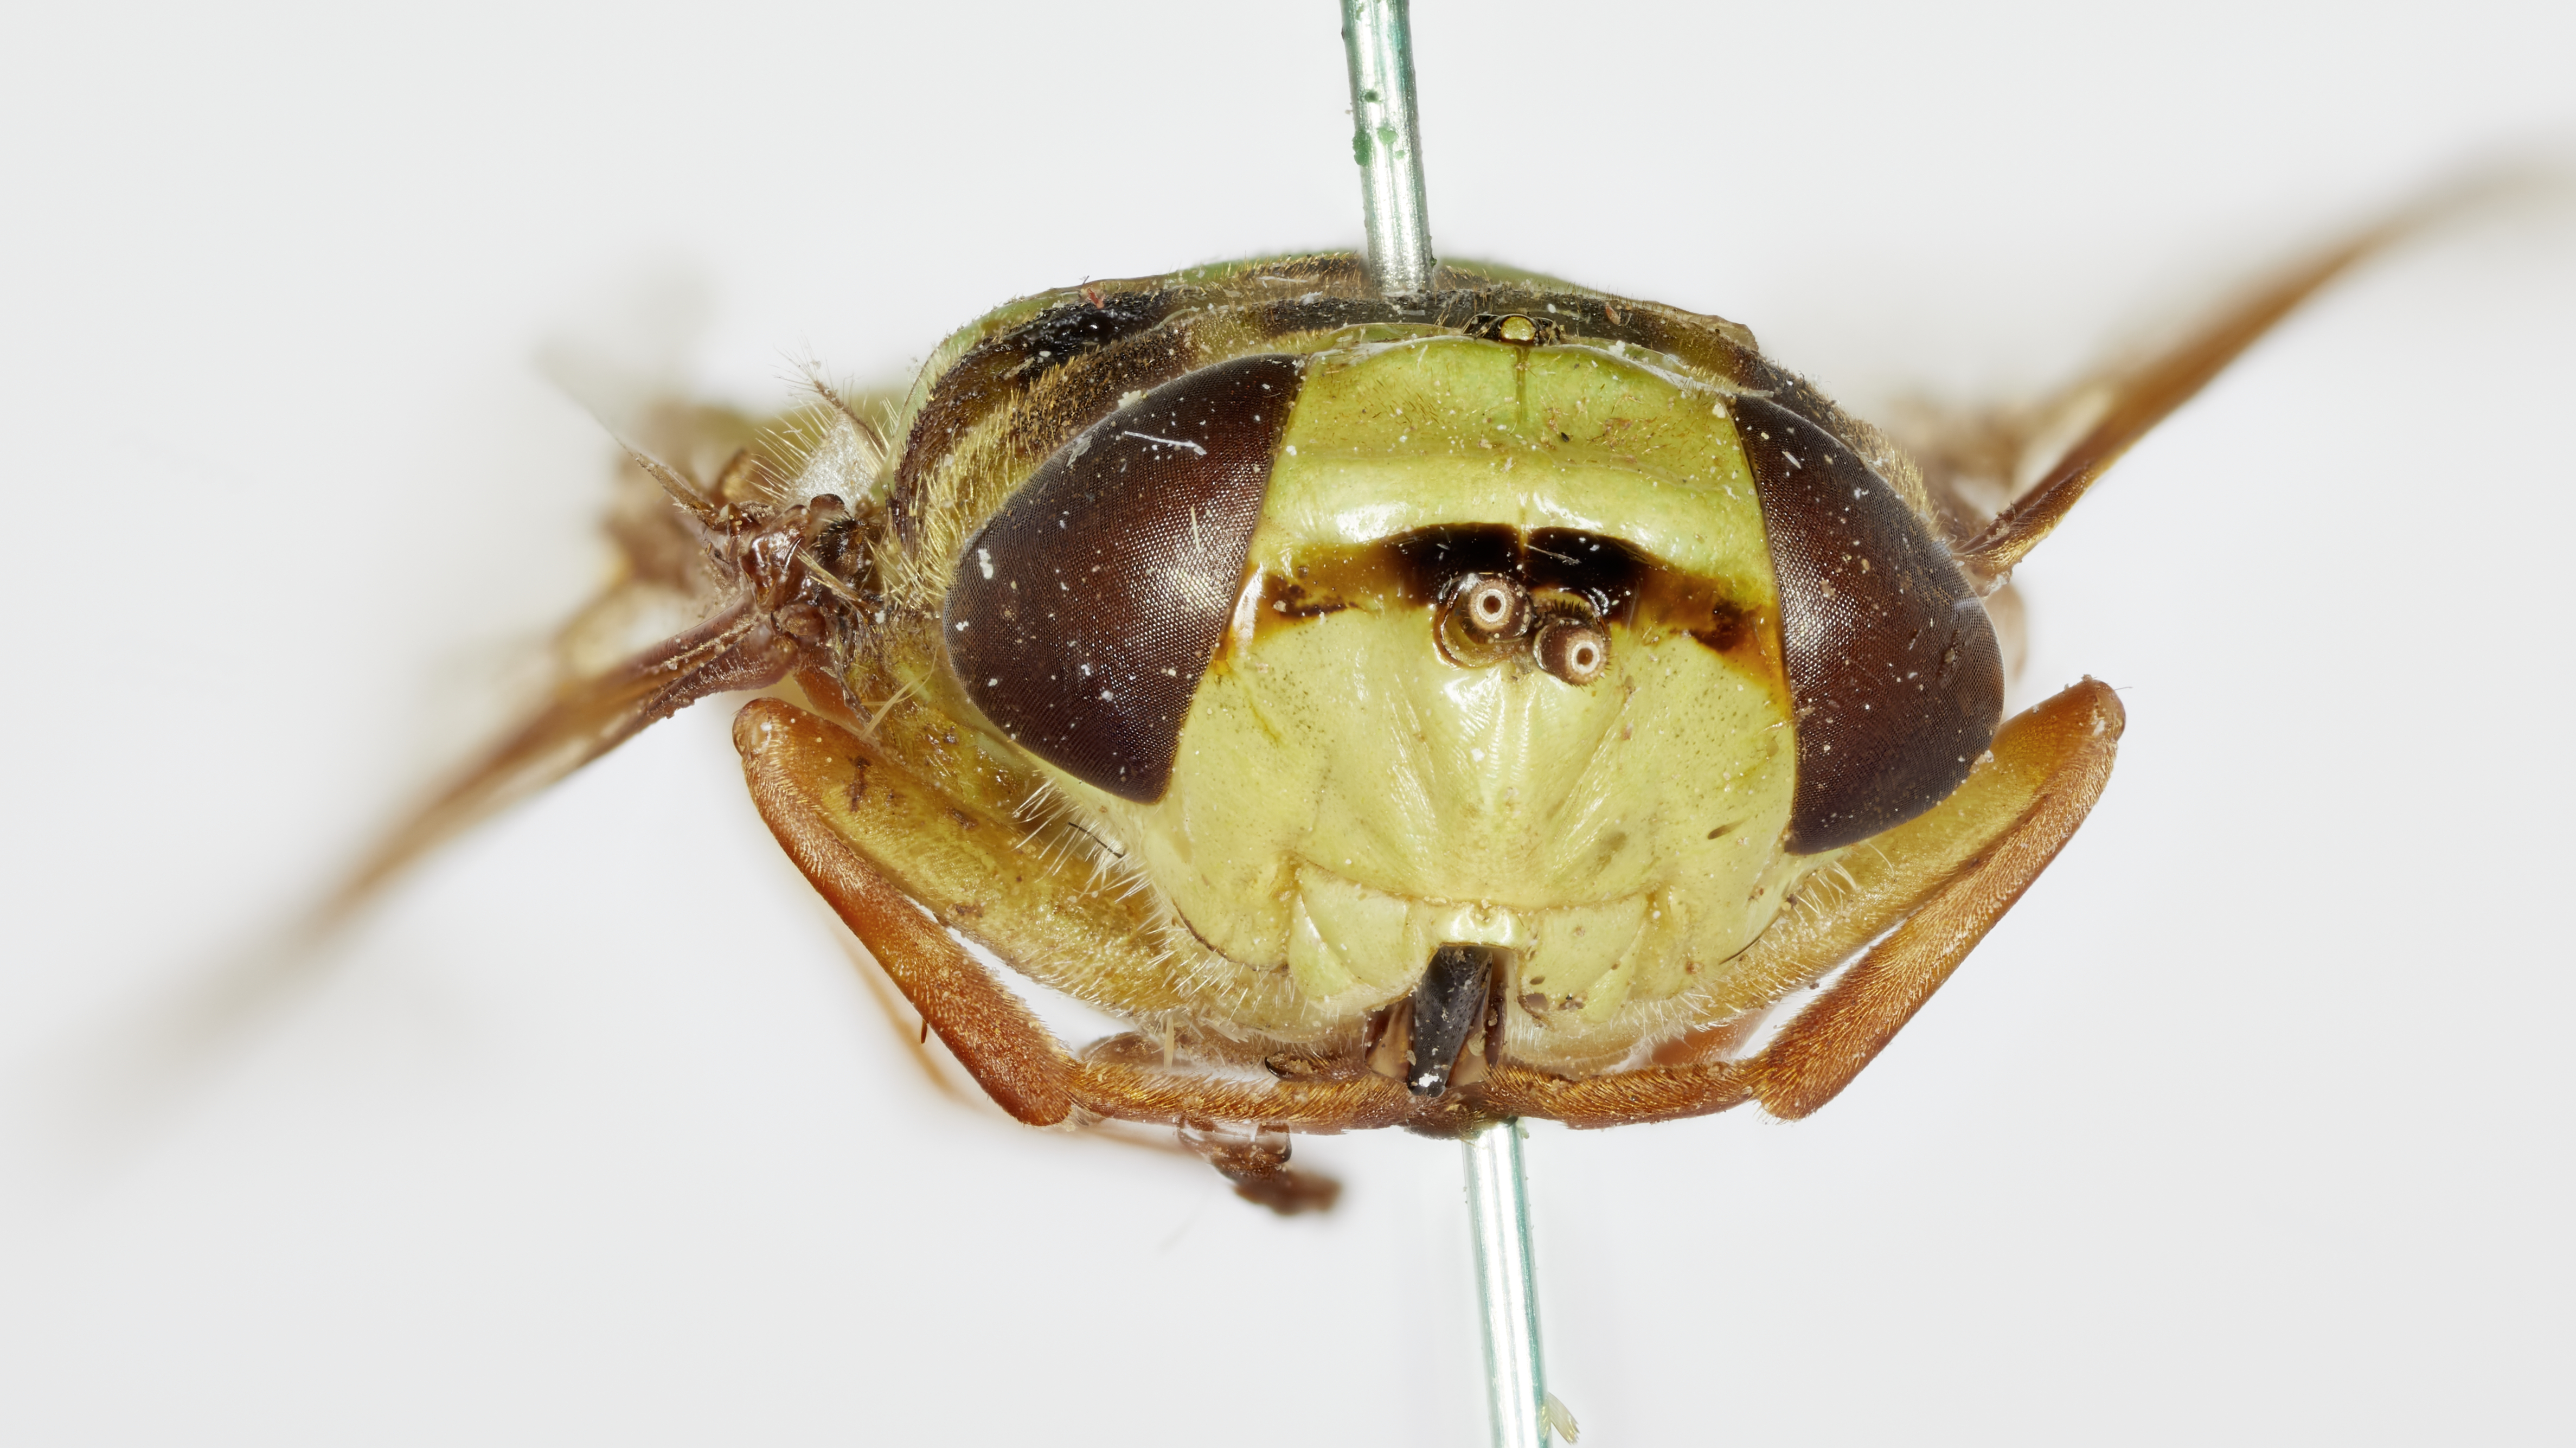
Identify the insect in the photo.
Odontomyia tremolerana
